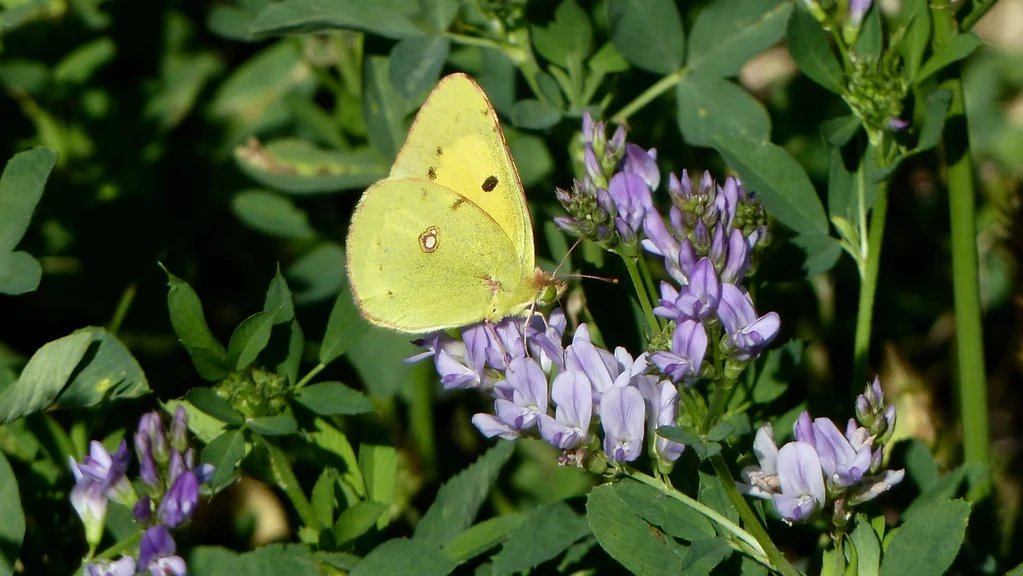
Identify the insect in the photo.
Colias croceus
